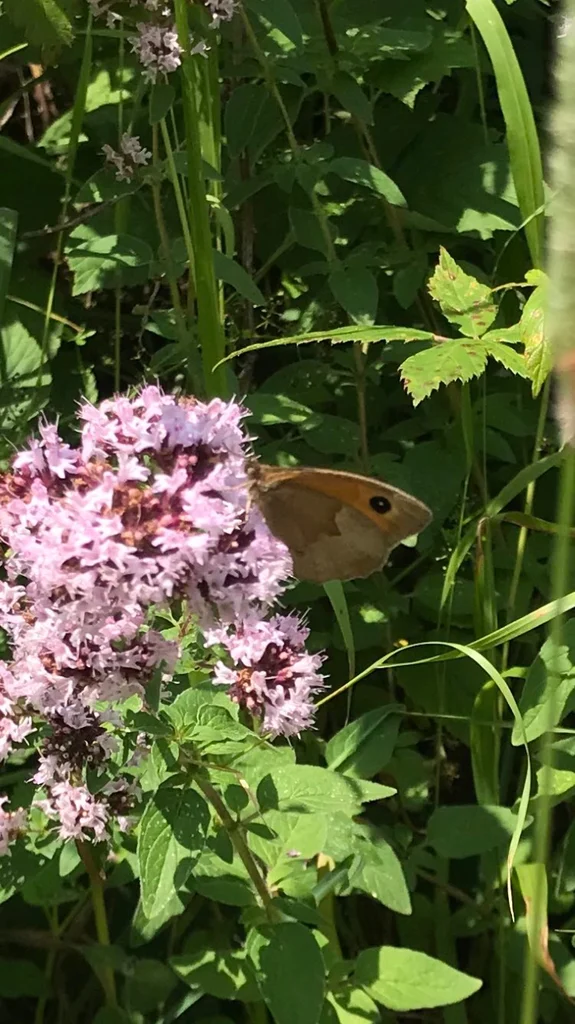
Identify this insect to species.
Maniola jurtina
